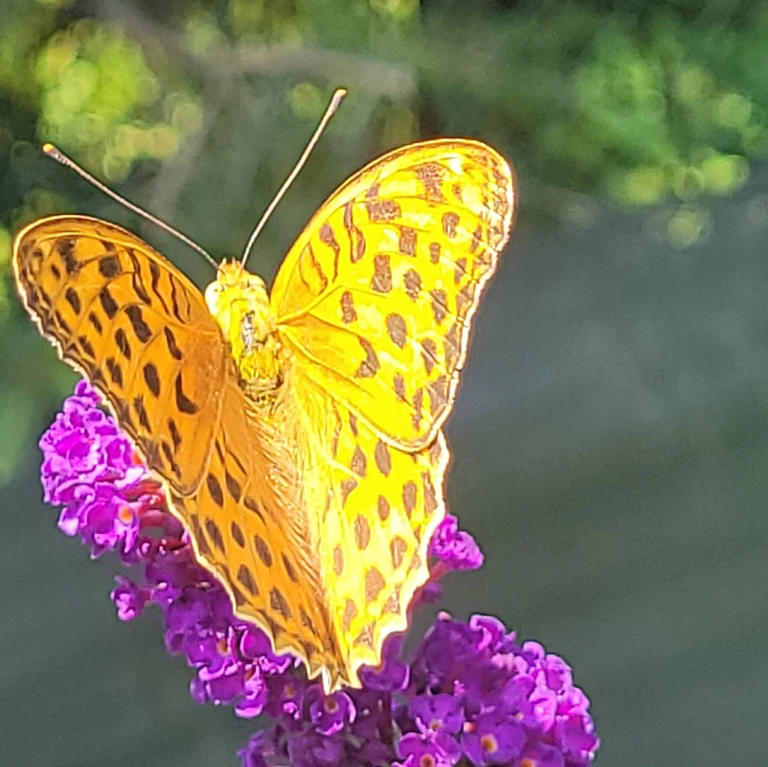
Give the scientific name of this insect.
Argynnis paphia
